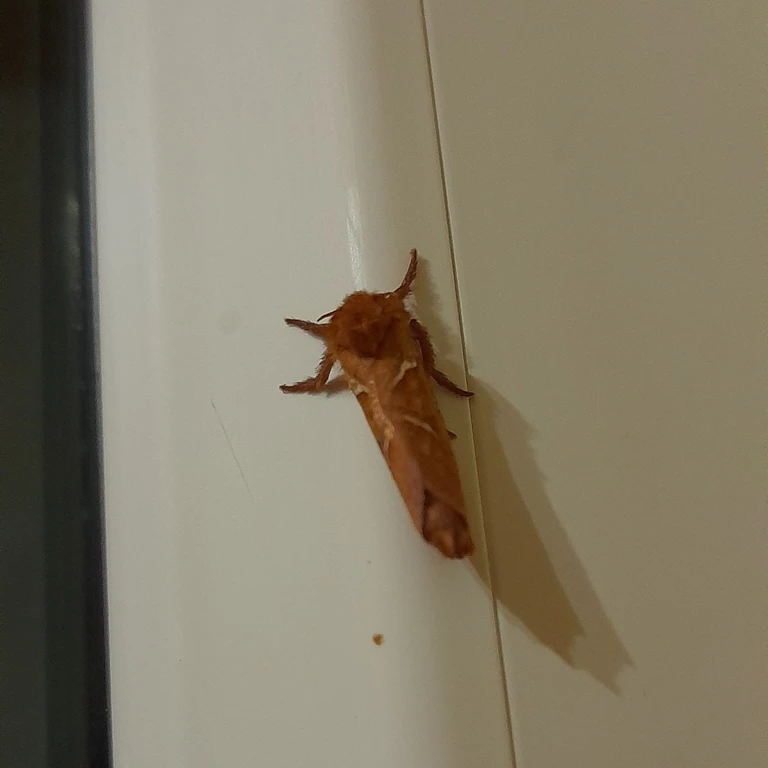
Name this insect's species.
Triodia sylvina
